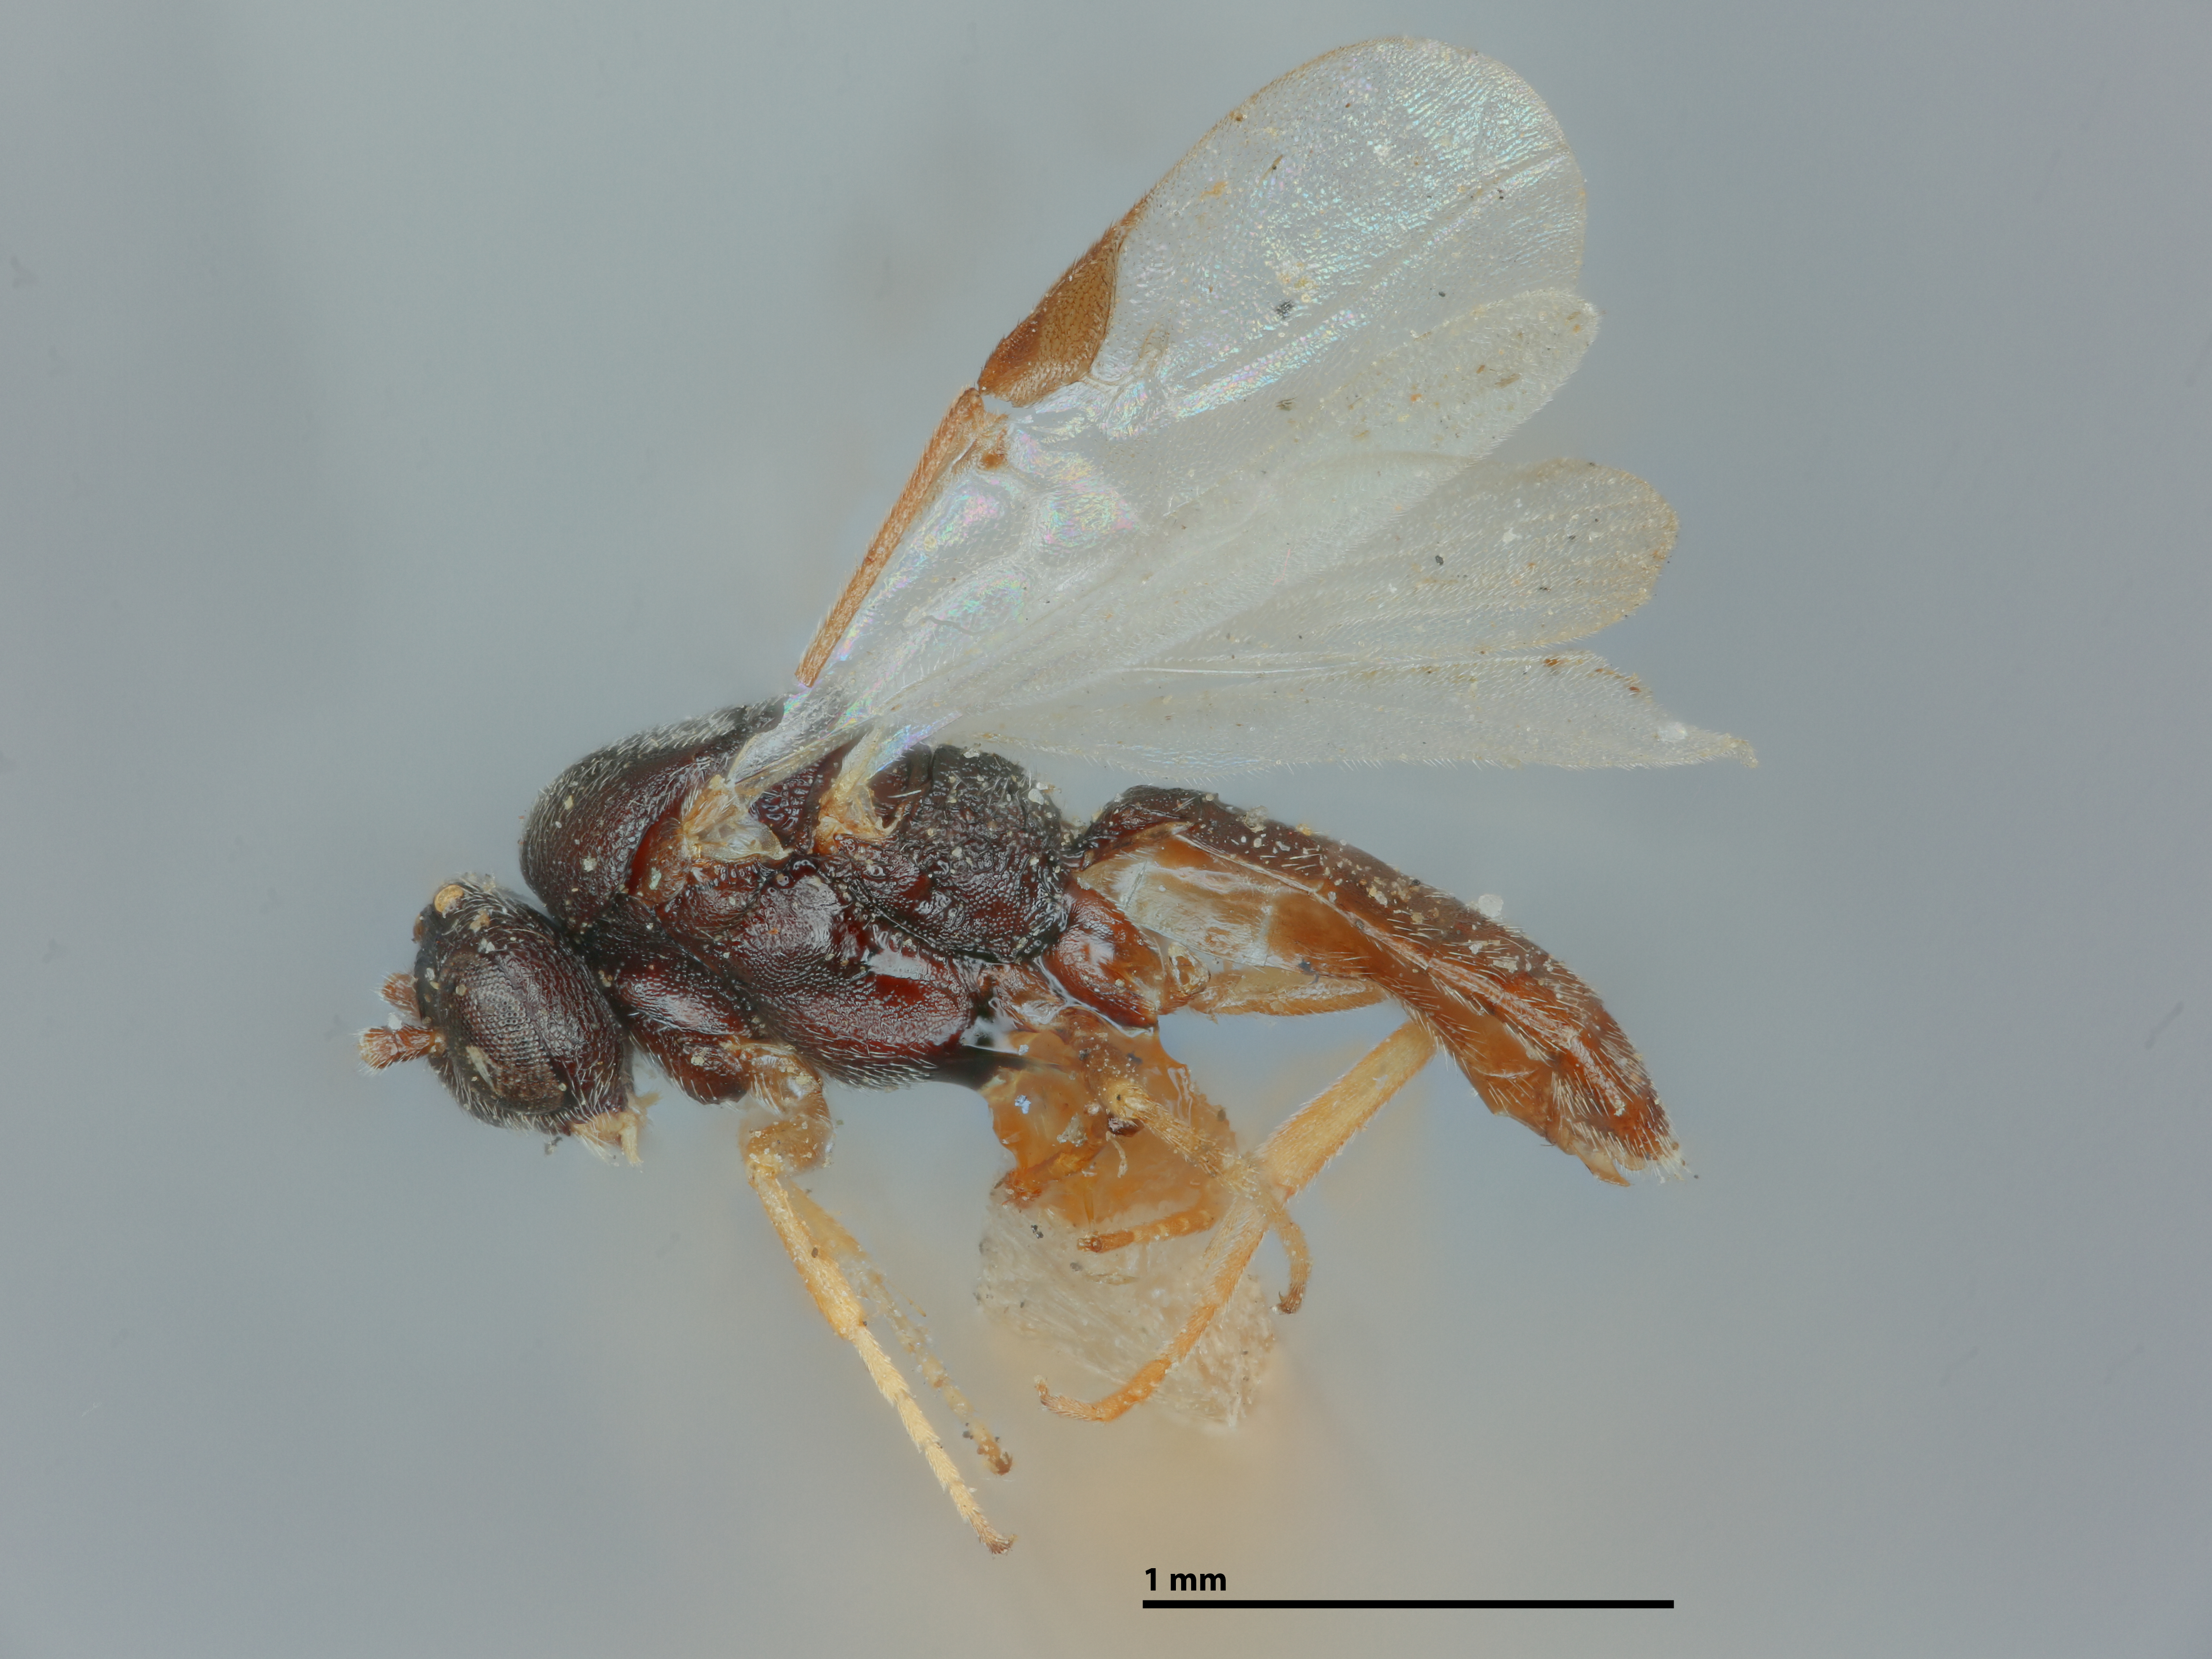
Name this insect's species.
Elasmosoma bakeri
